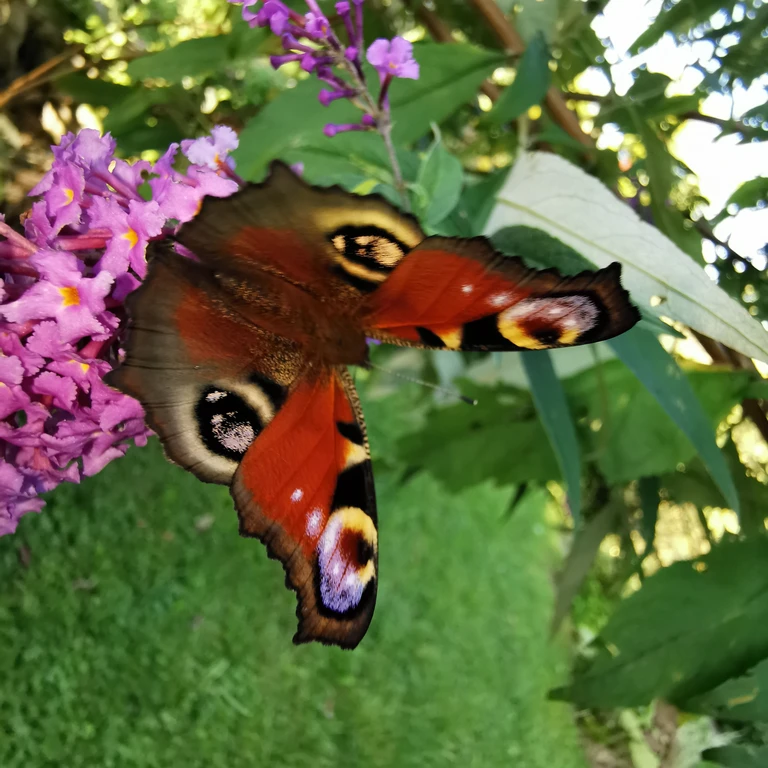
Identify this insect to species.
Aglais io
